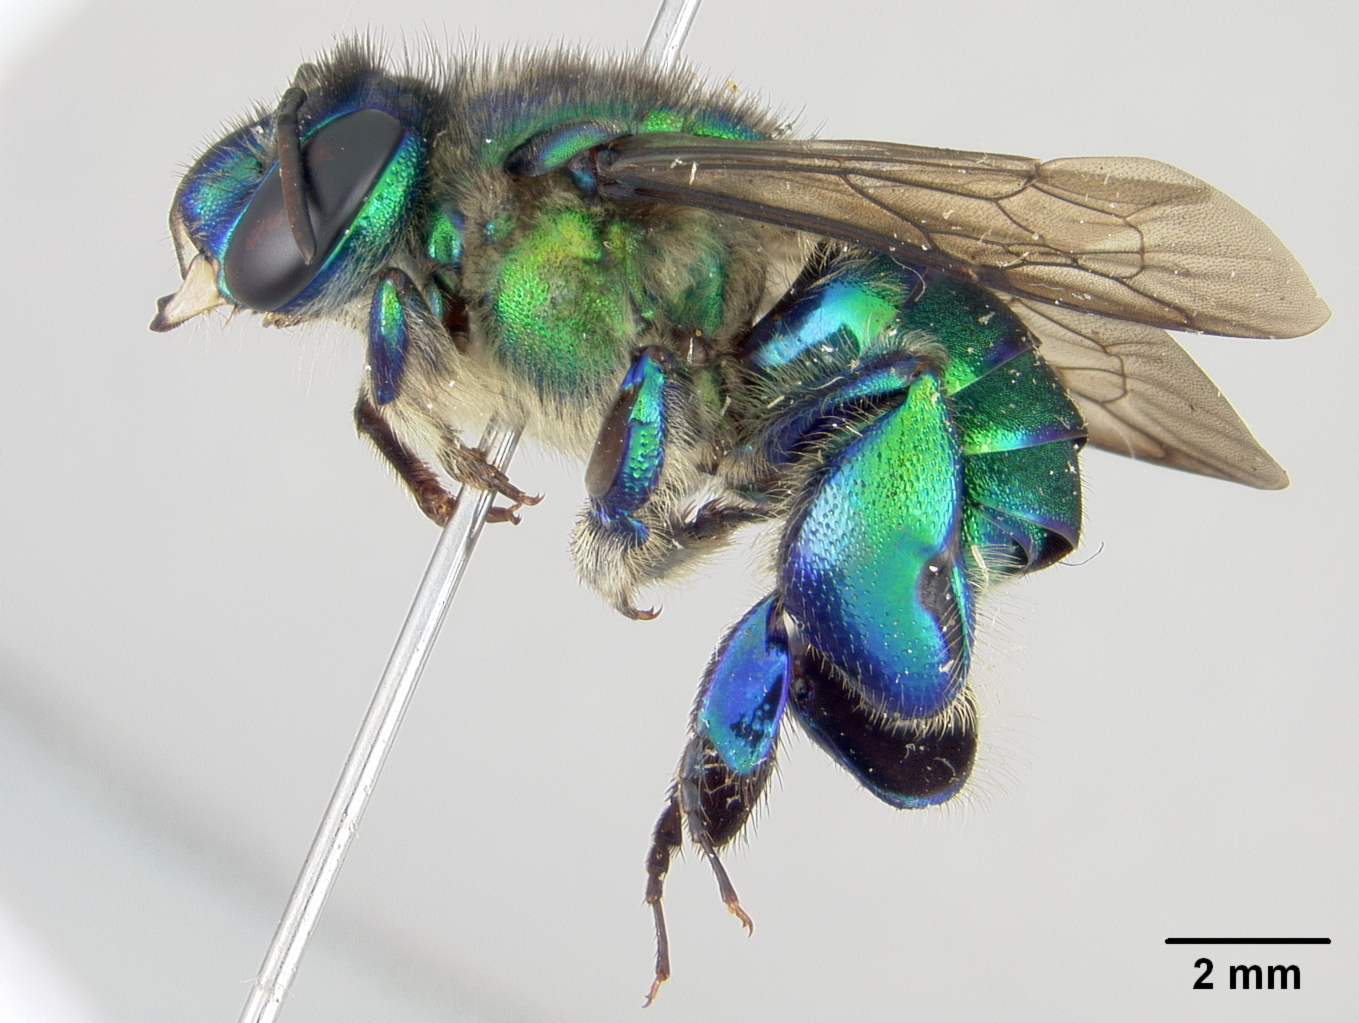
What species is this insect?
Euglossa maculilabris
